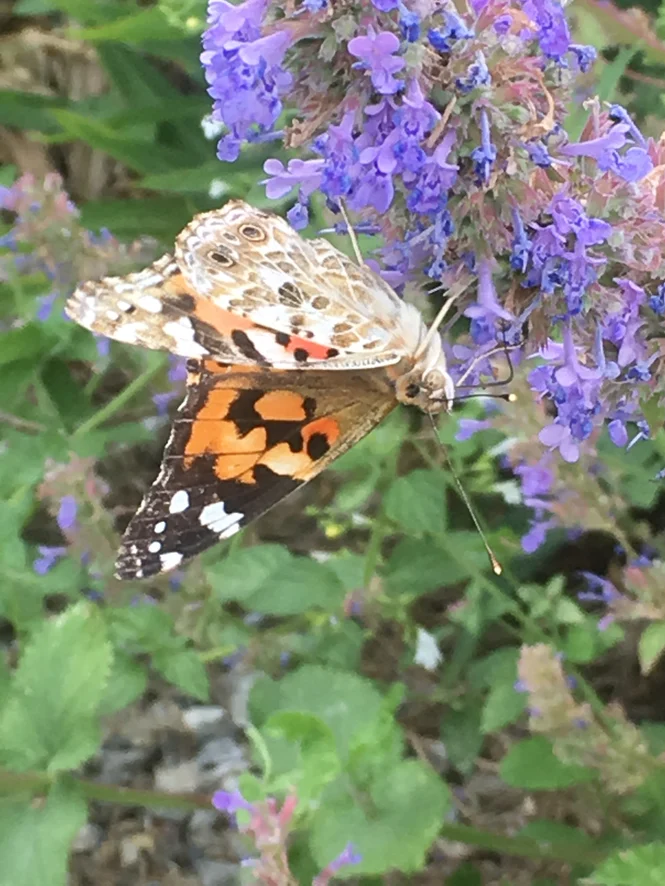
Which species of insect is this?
Vanessa cardui
